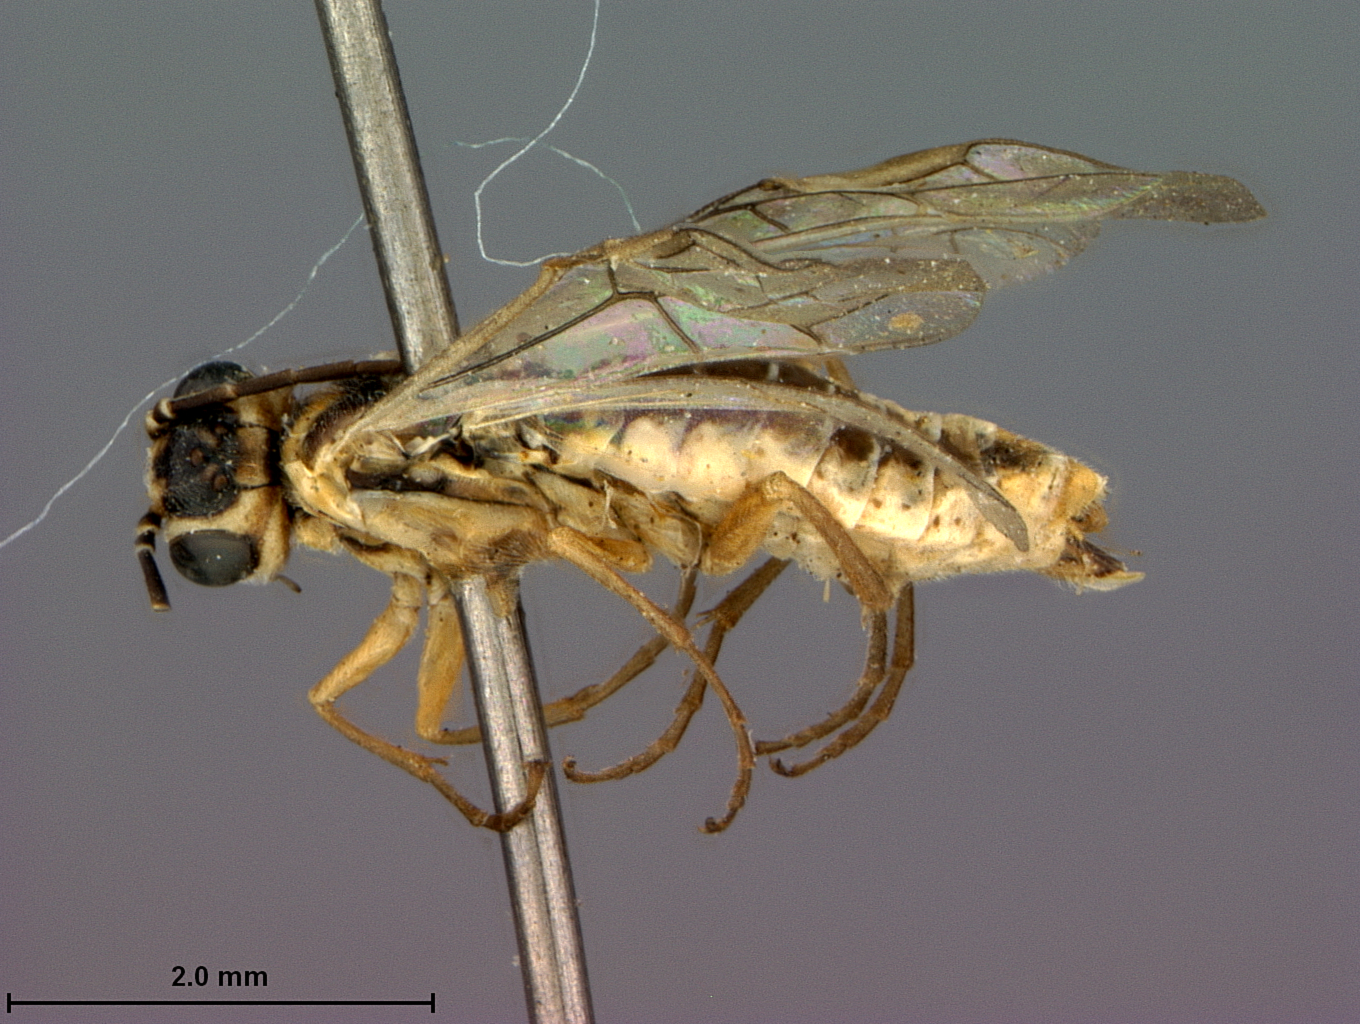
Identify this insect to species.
Periclista californica
